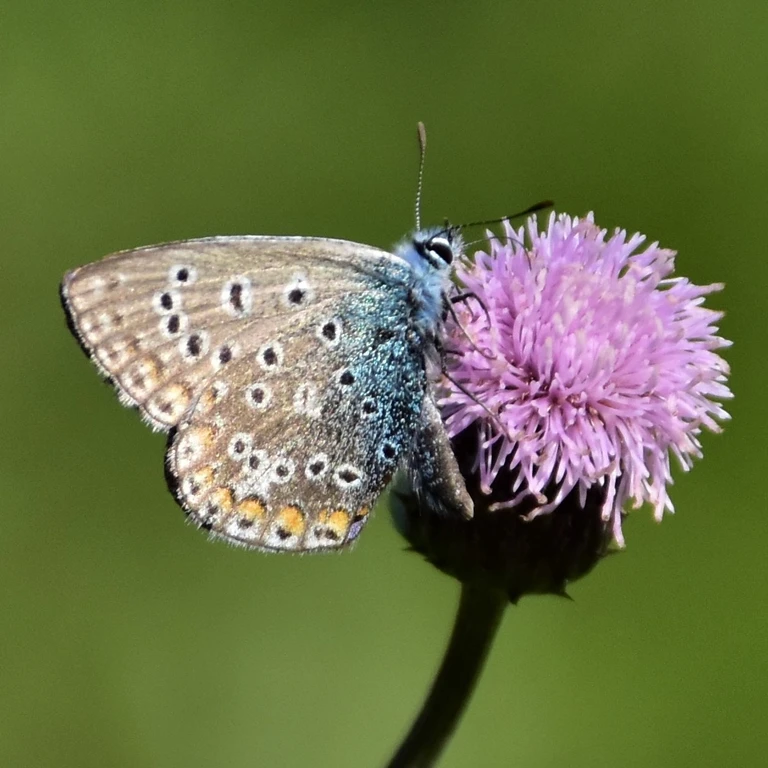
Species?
Polyommatus icarus
